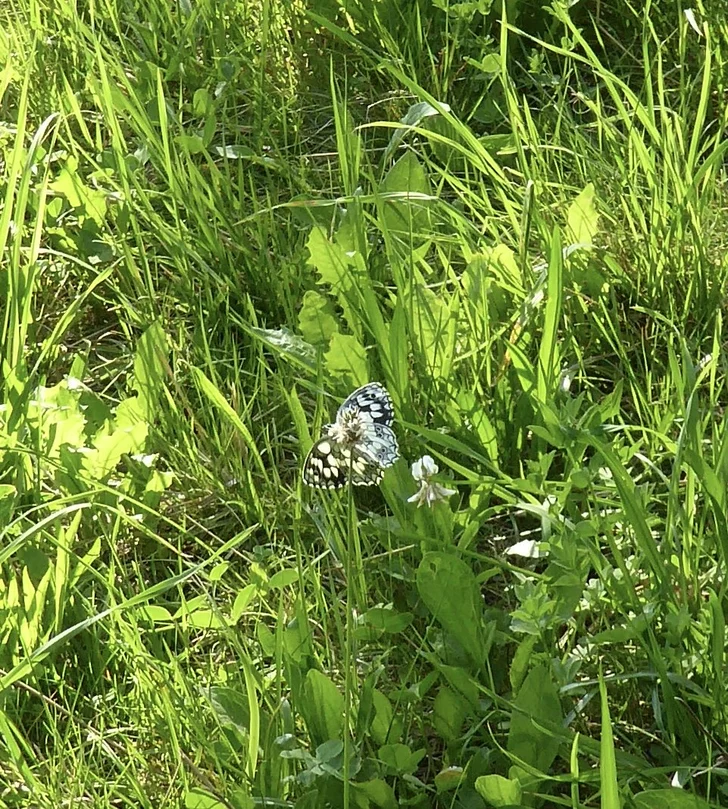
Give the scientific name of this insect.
Melanargia galathea
